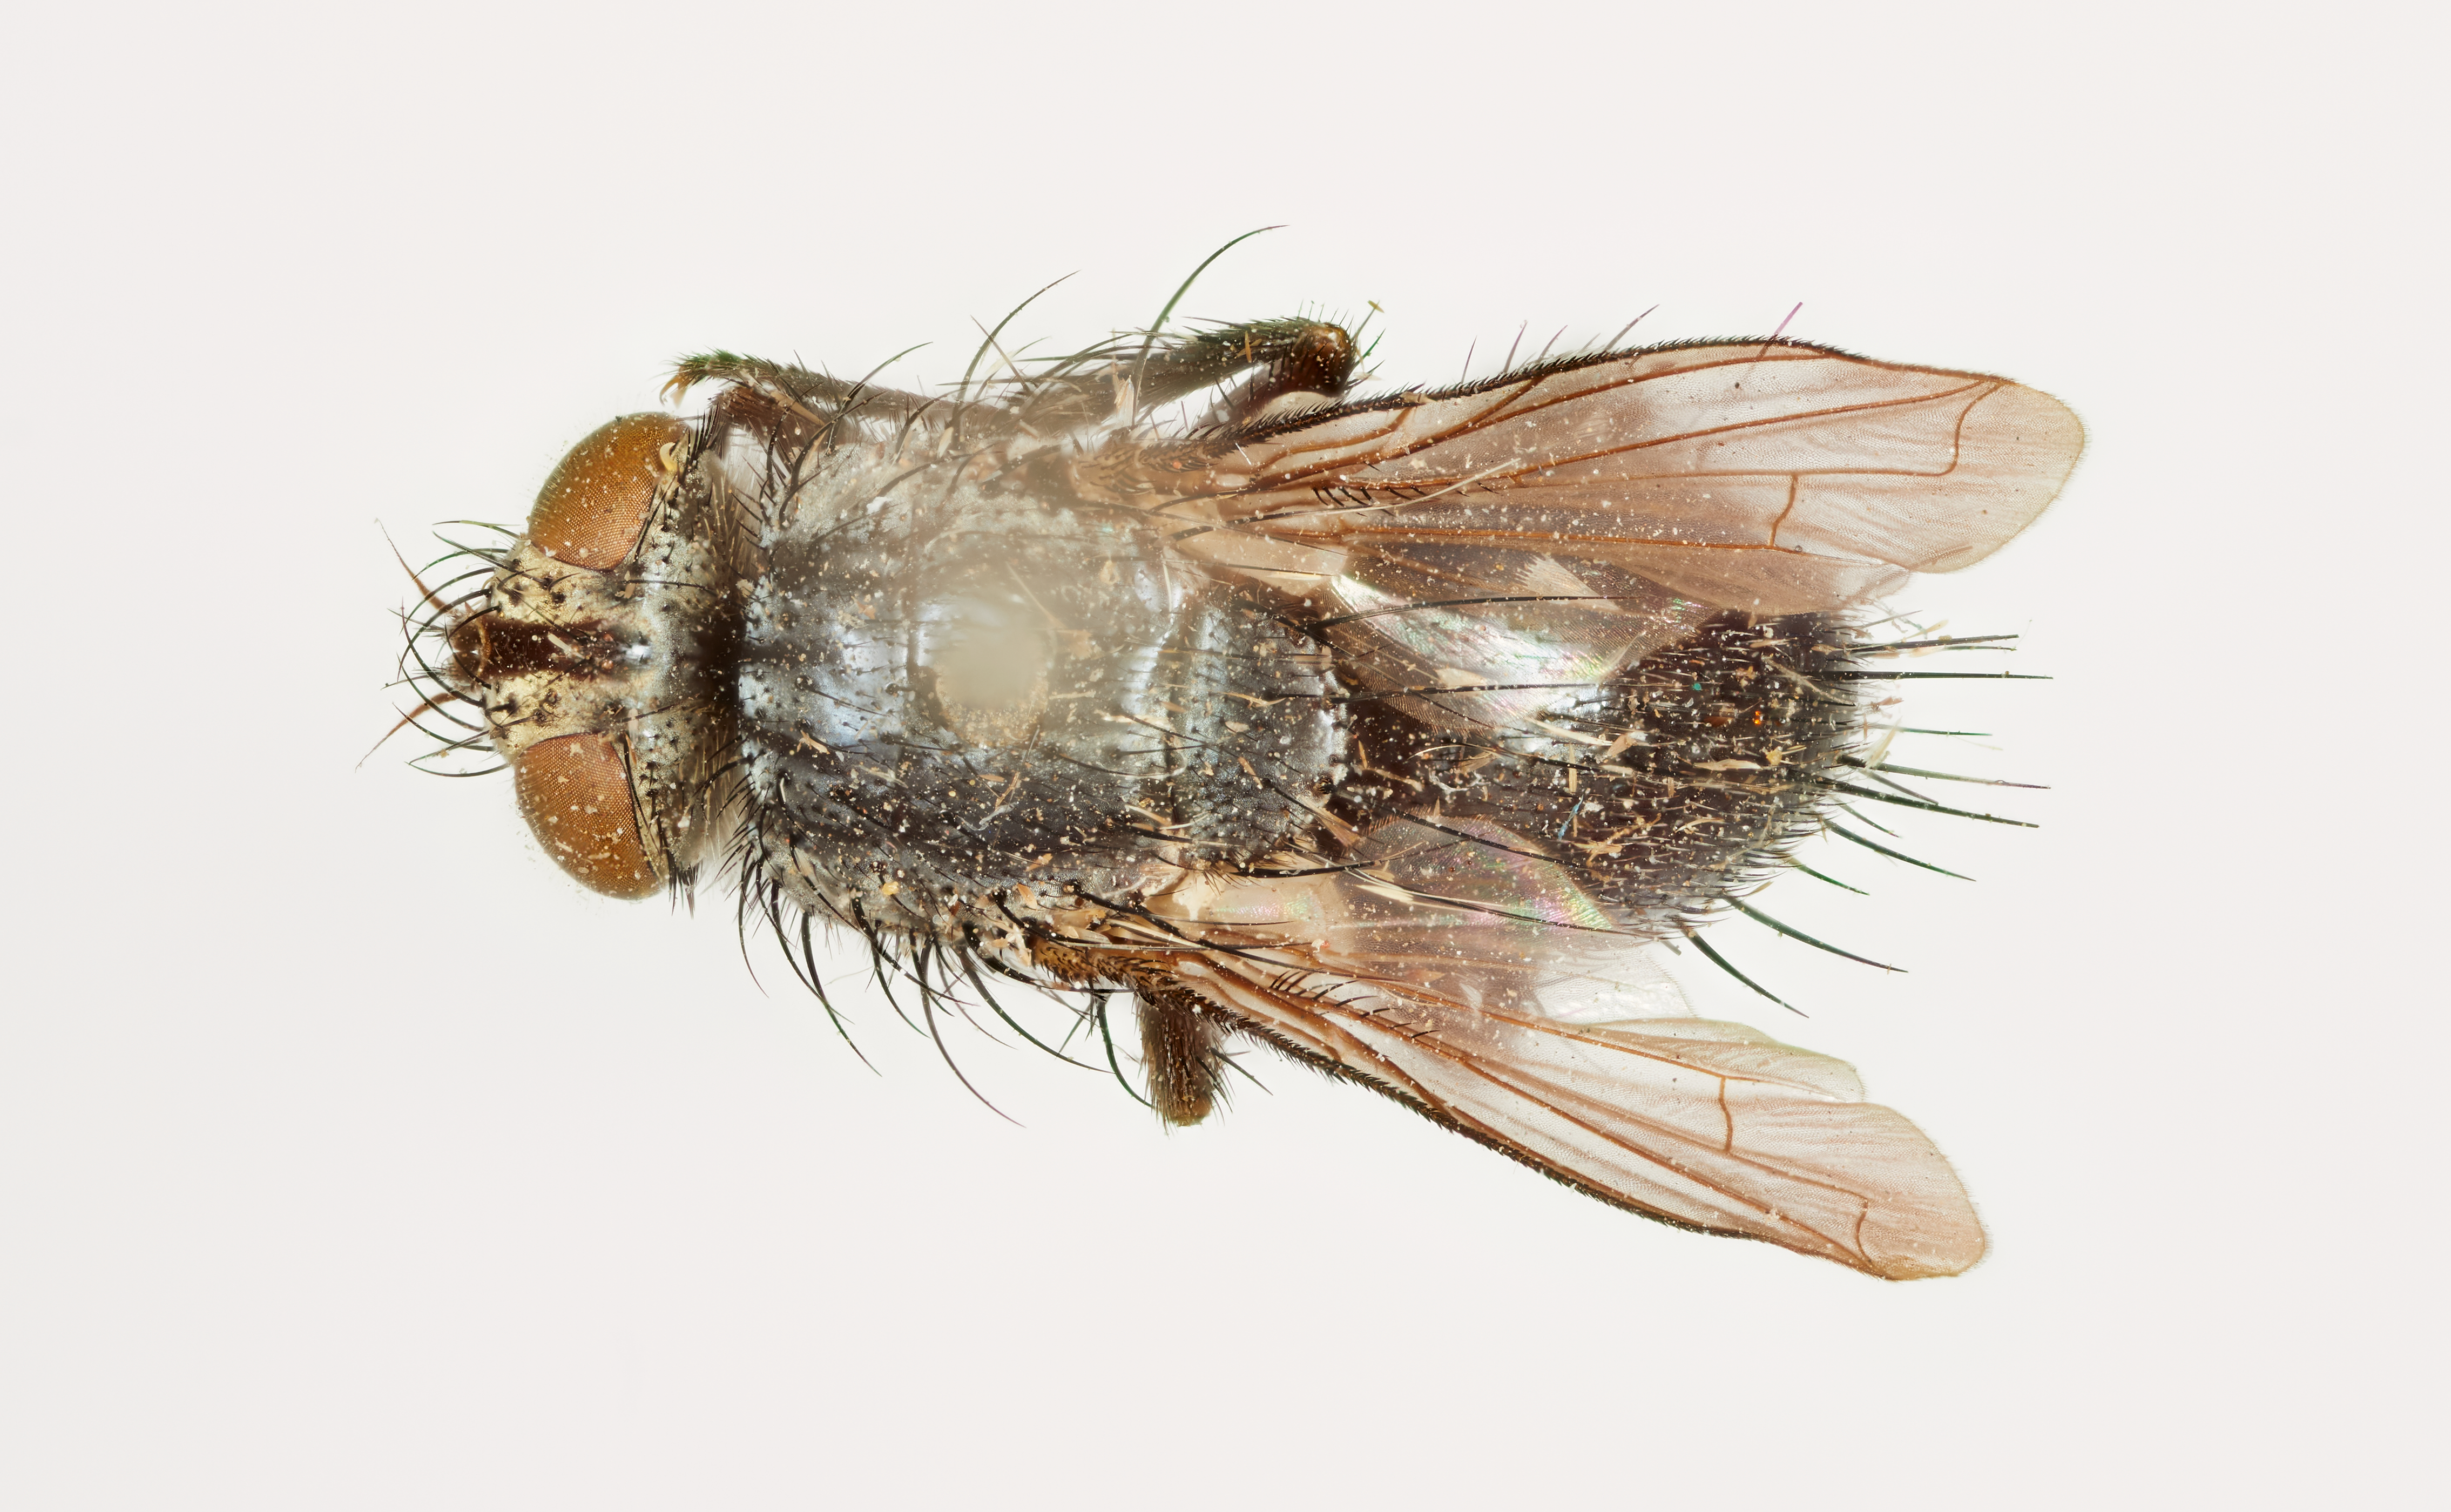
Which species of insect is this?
Exoristoides slossonae
